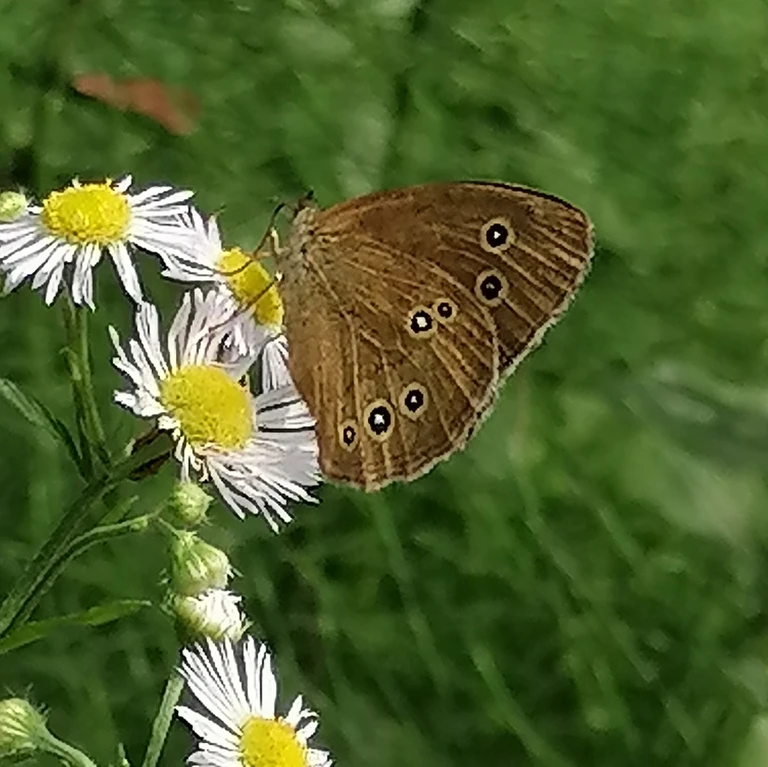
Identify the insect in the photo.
Aphantopus hyperantus
